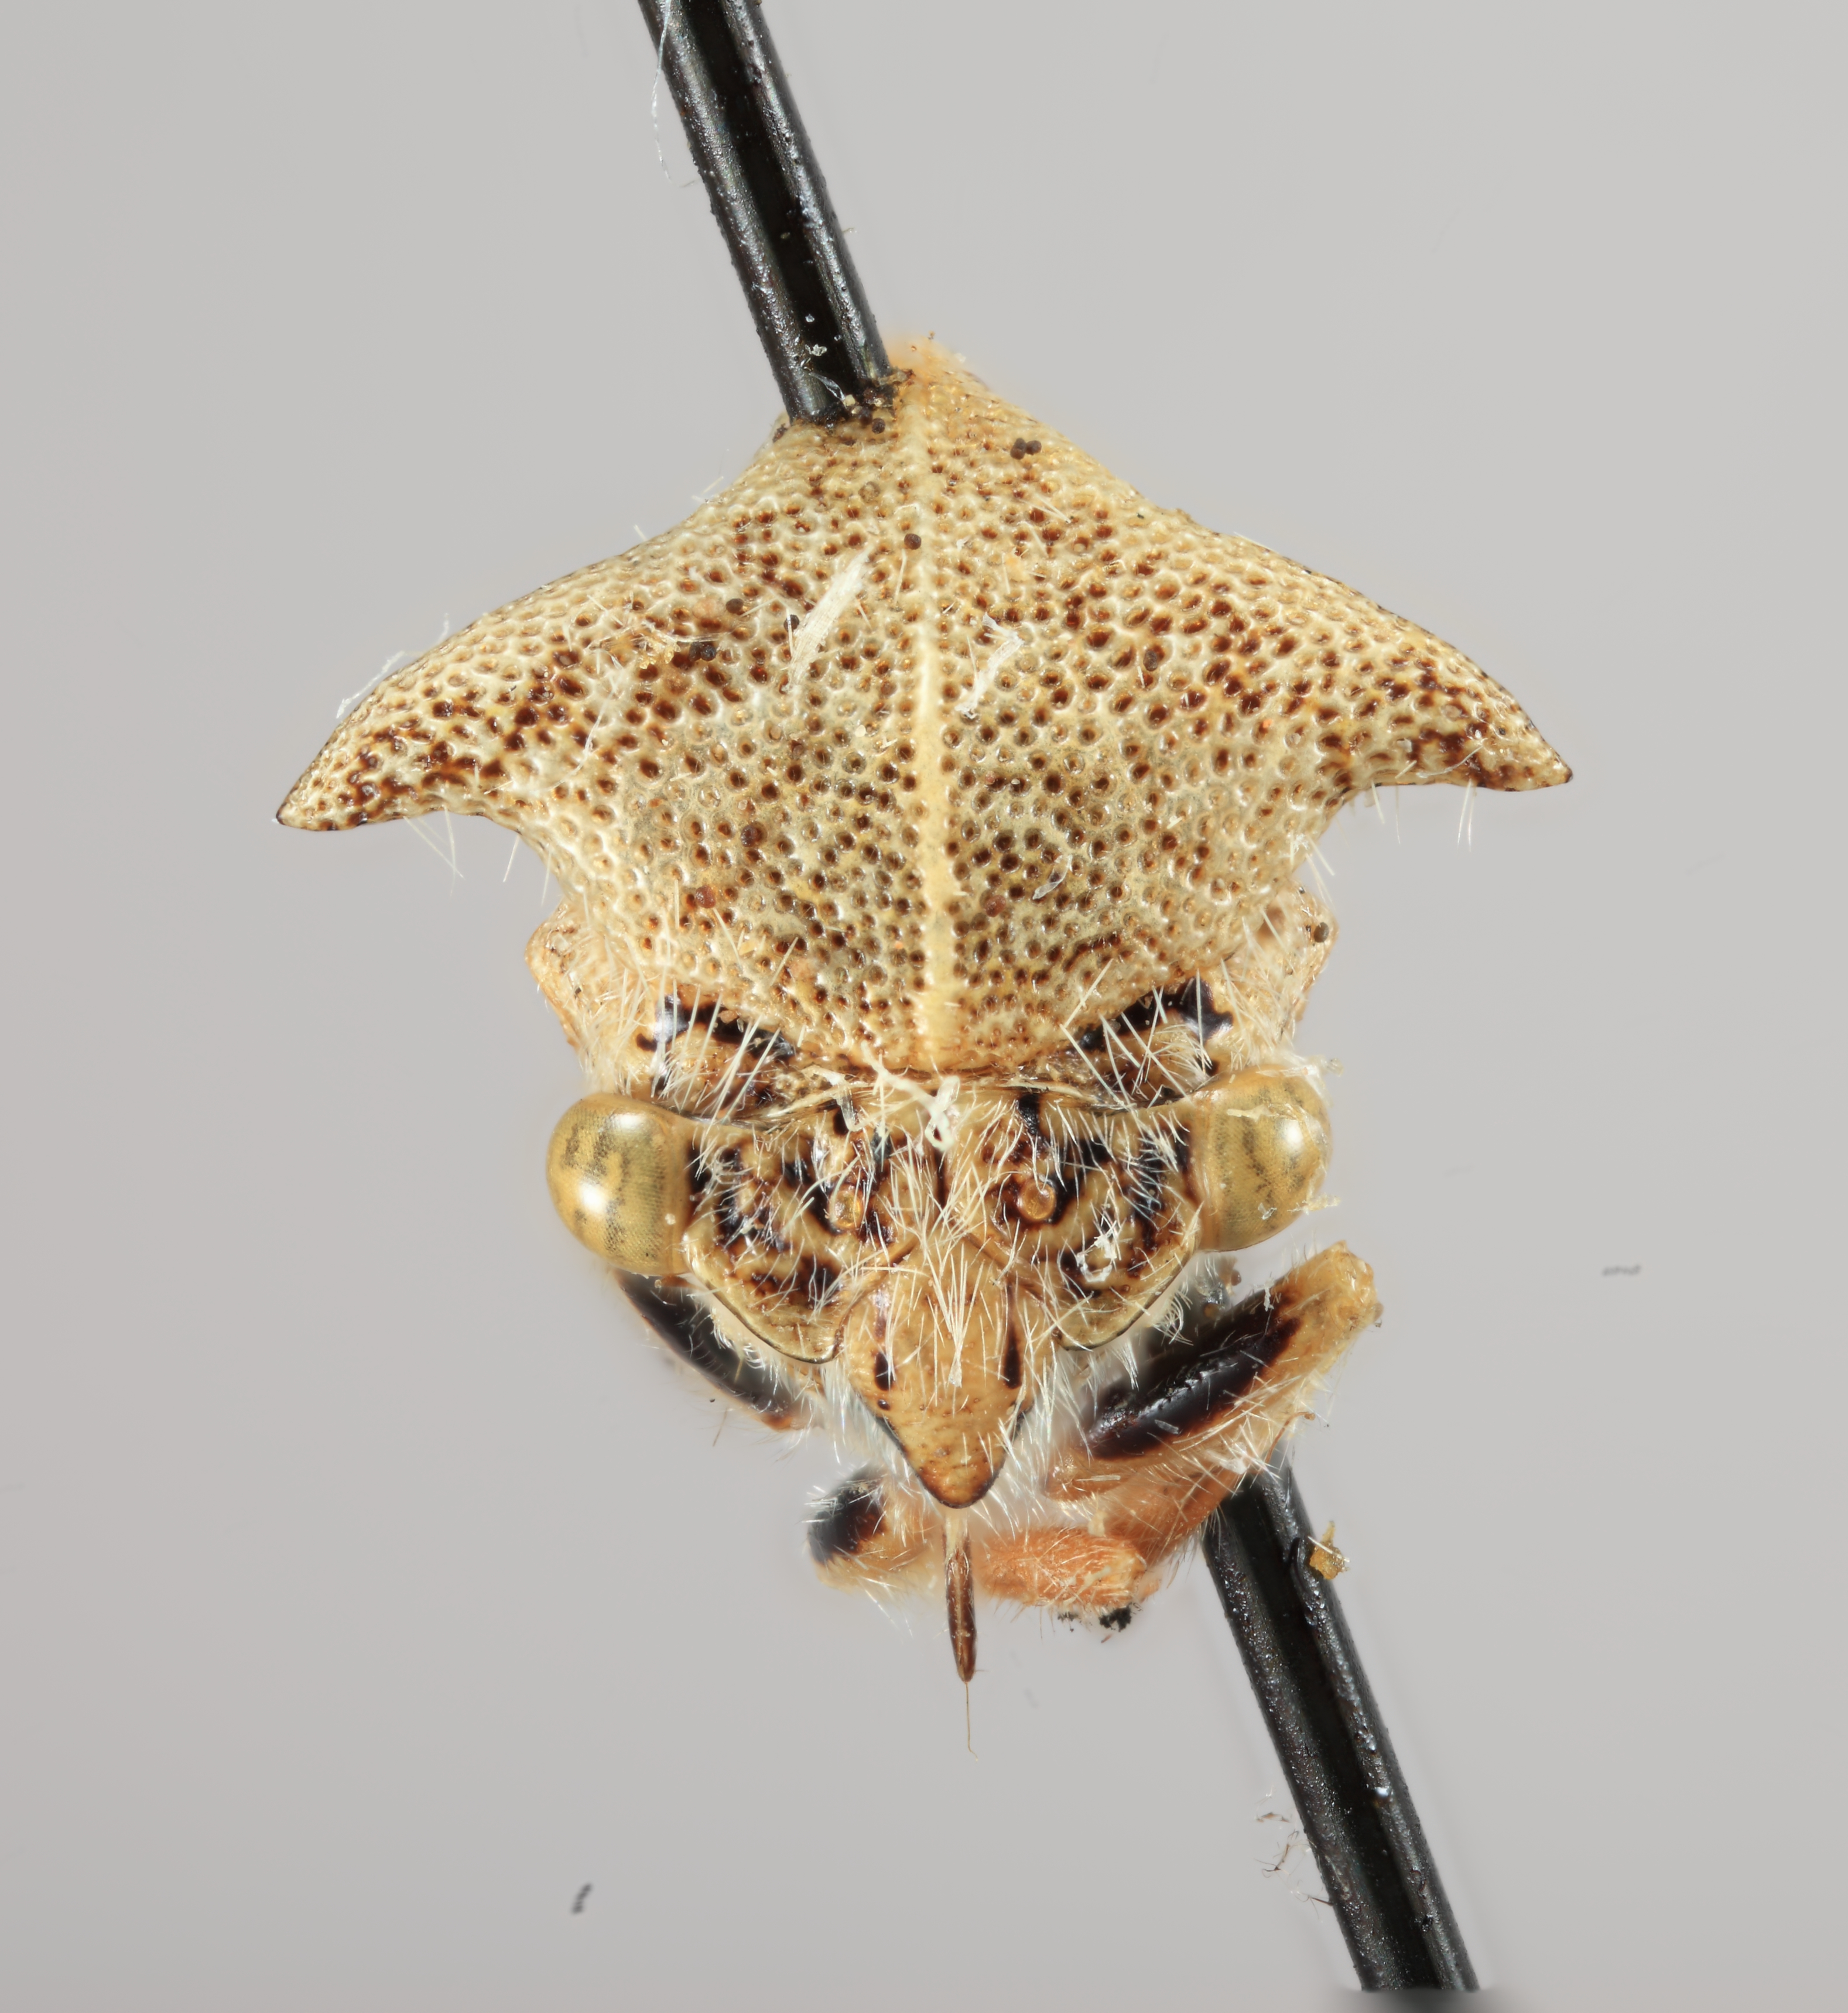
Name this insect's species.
Ceresa grisescens
